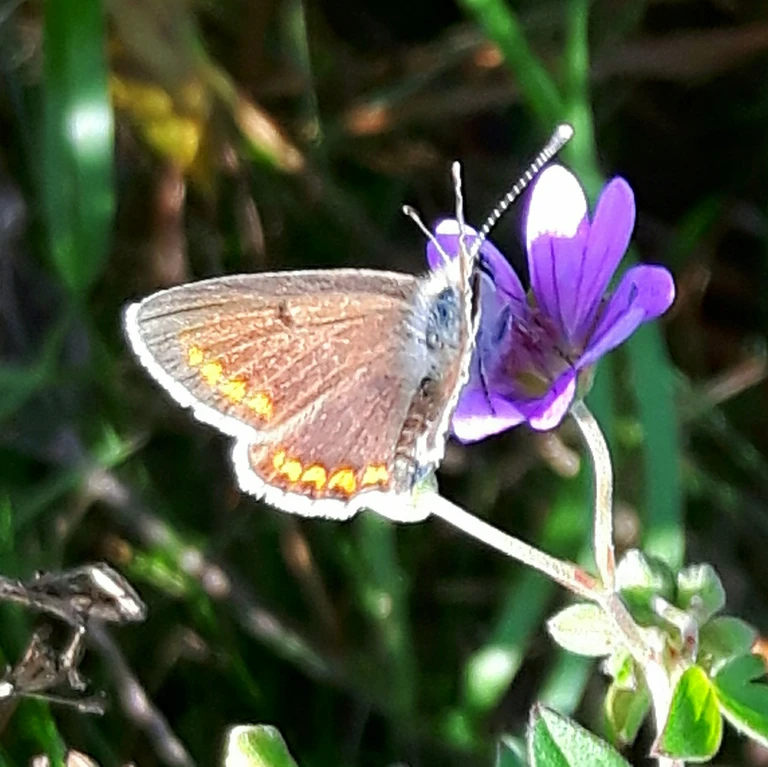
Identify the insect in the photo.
Aricia agestis/artaxerxes
